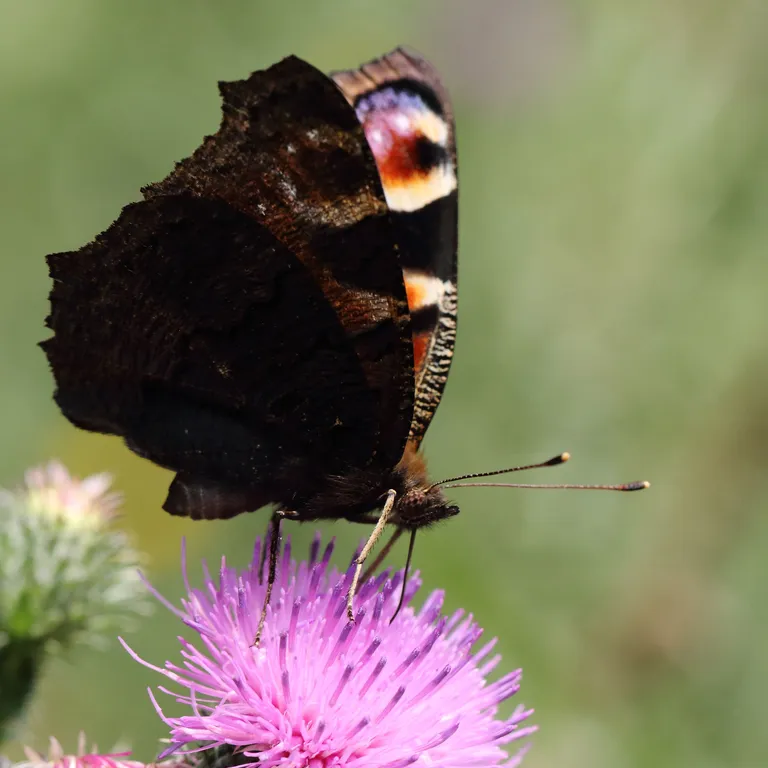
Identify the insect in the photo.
Aglais io
